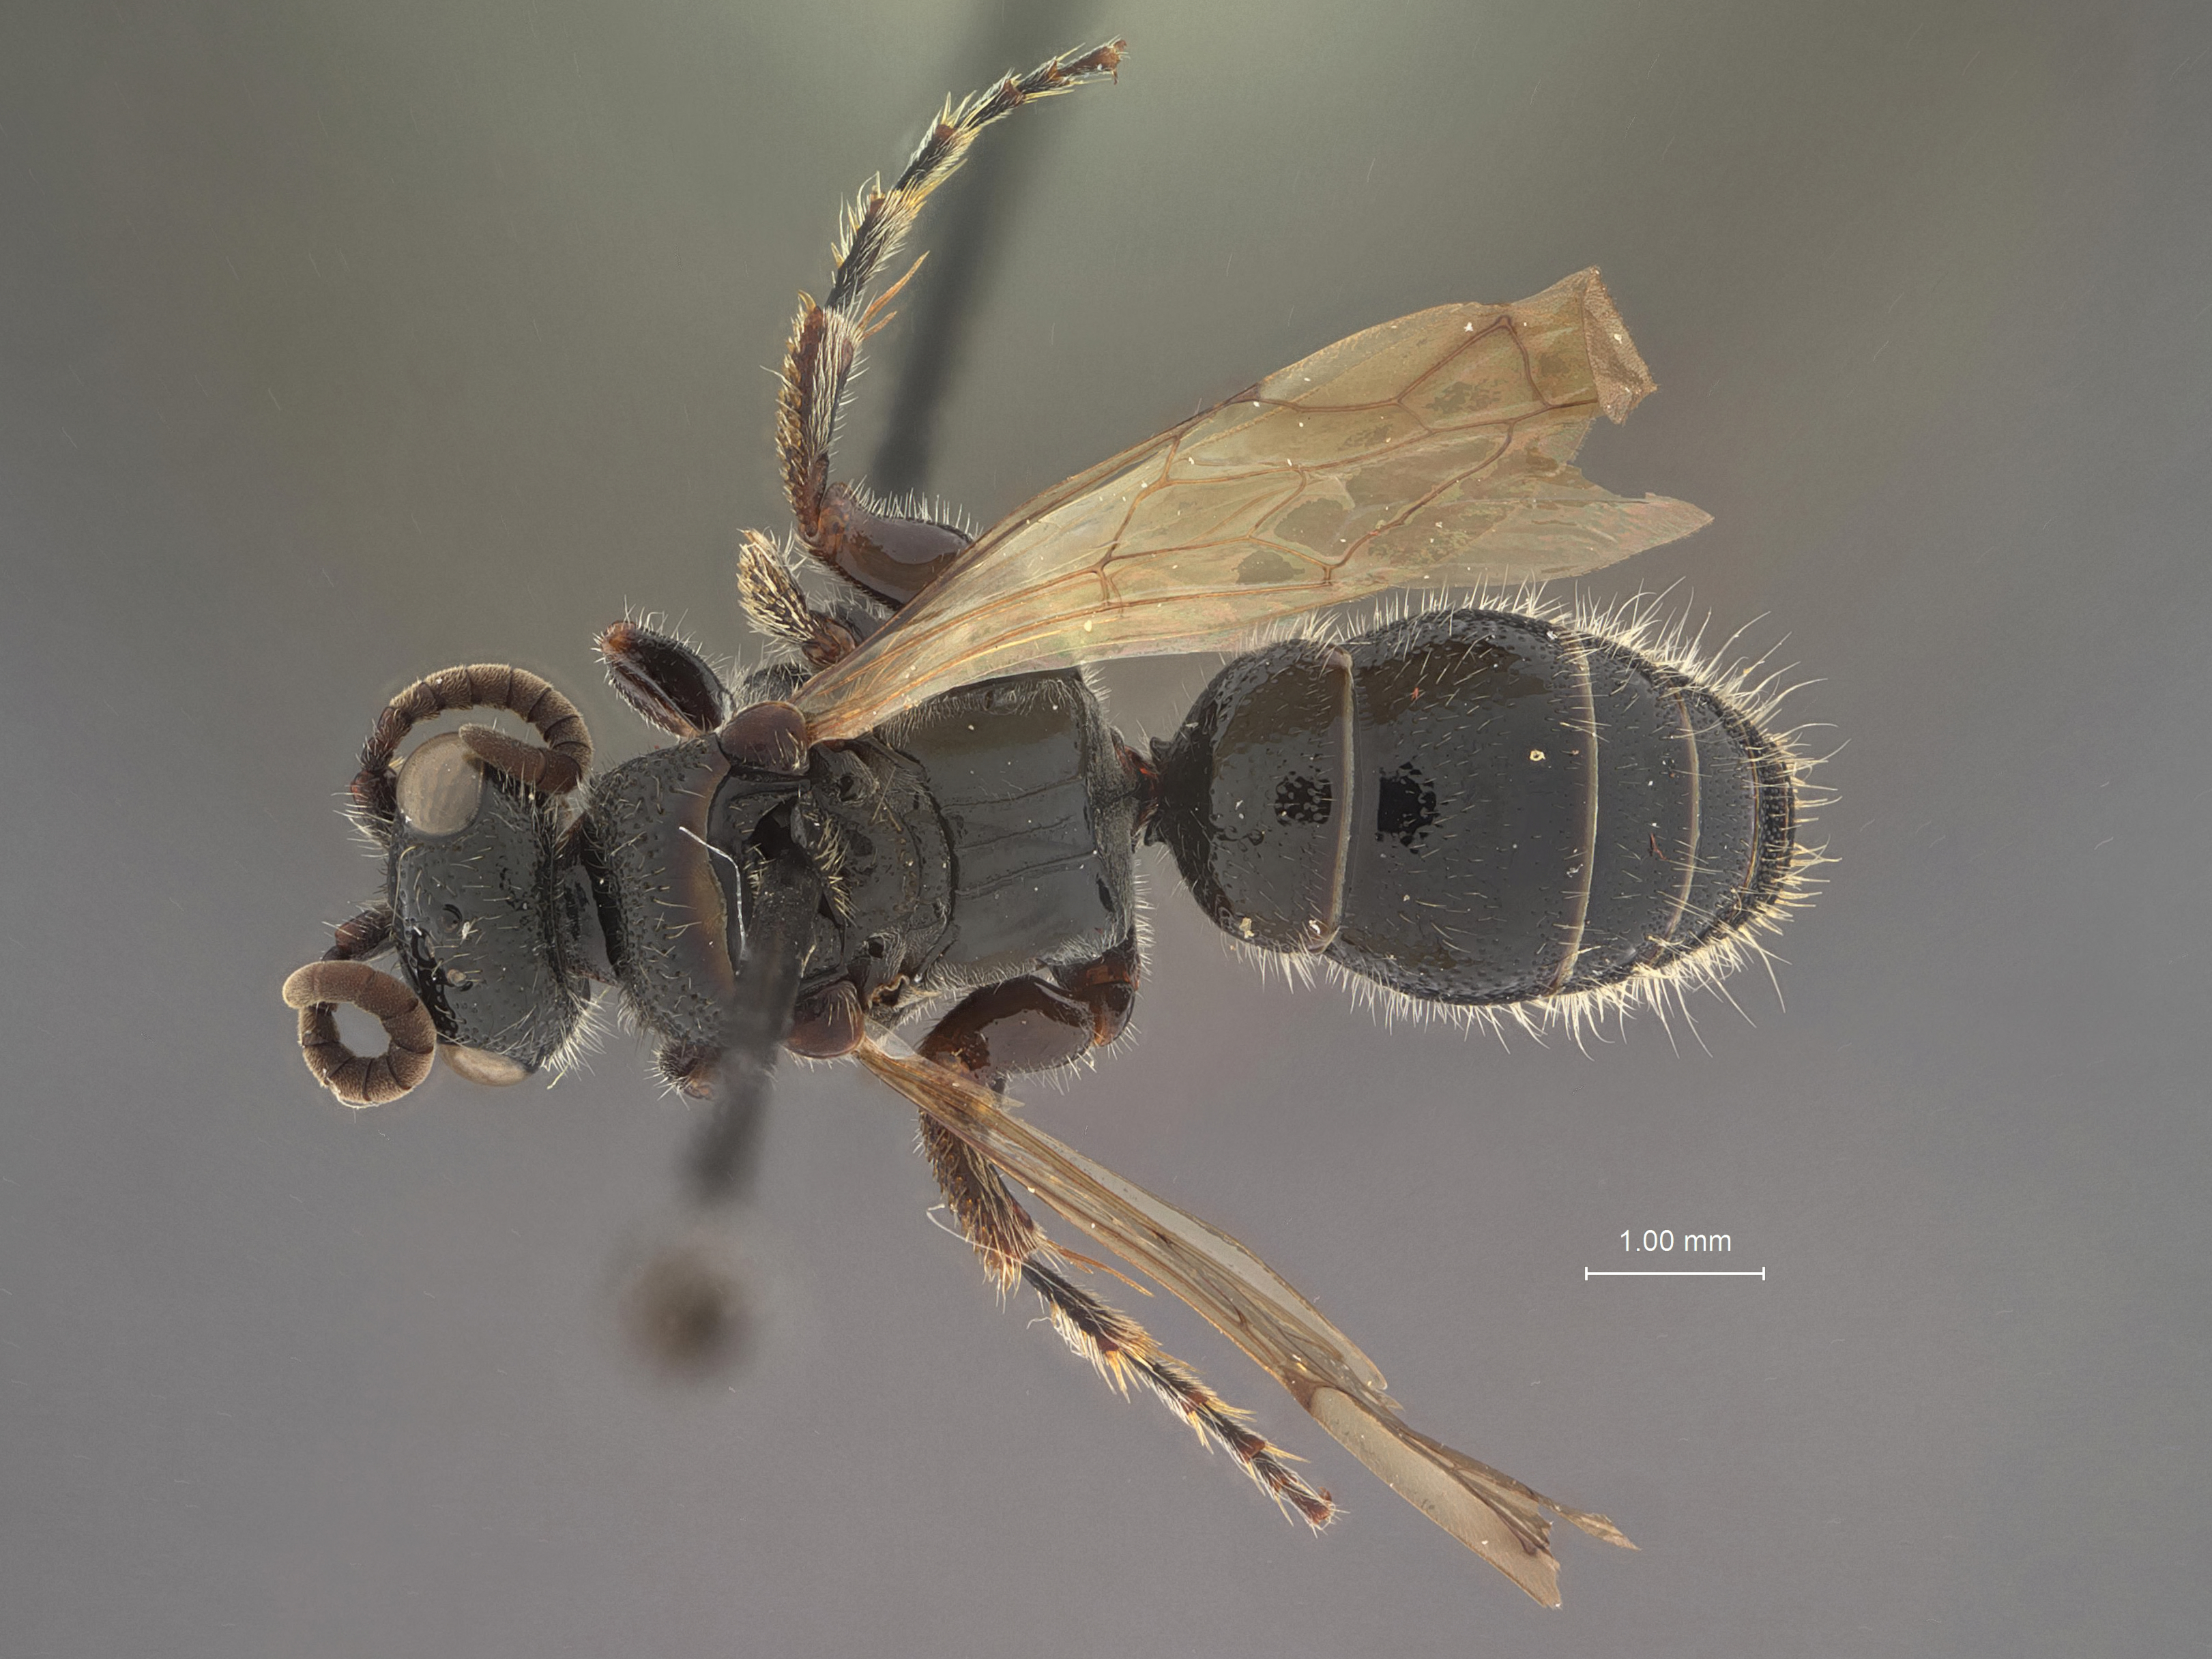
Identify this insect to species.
Tiphia s-secunda
